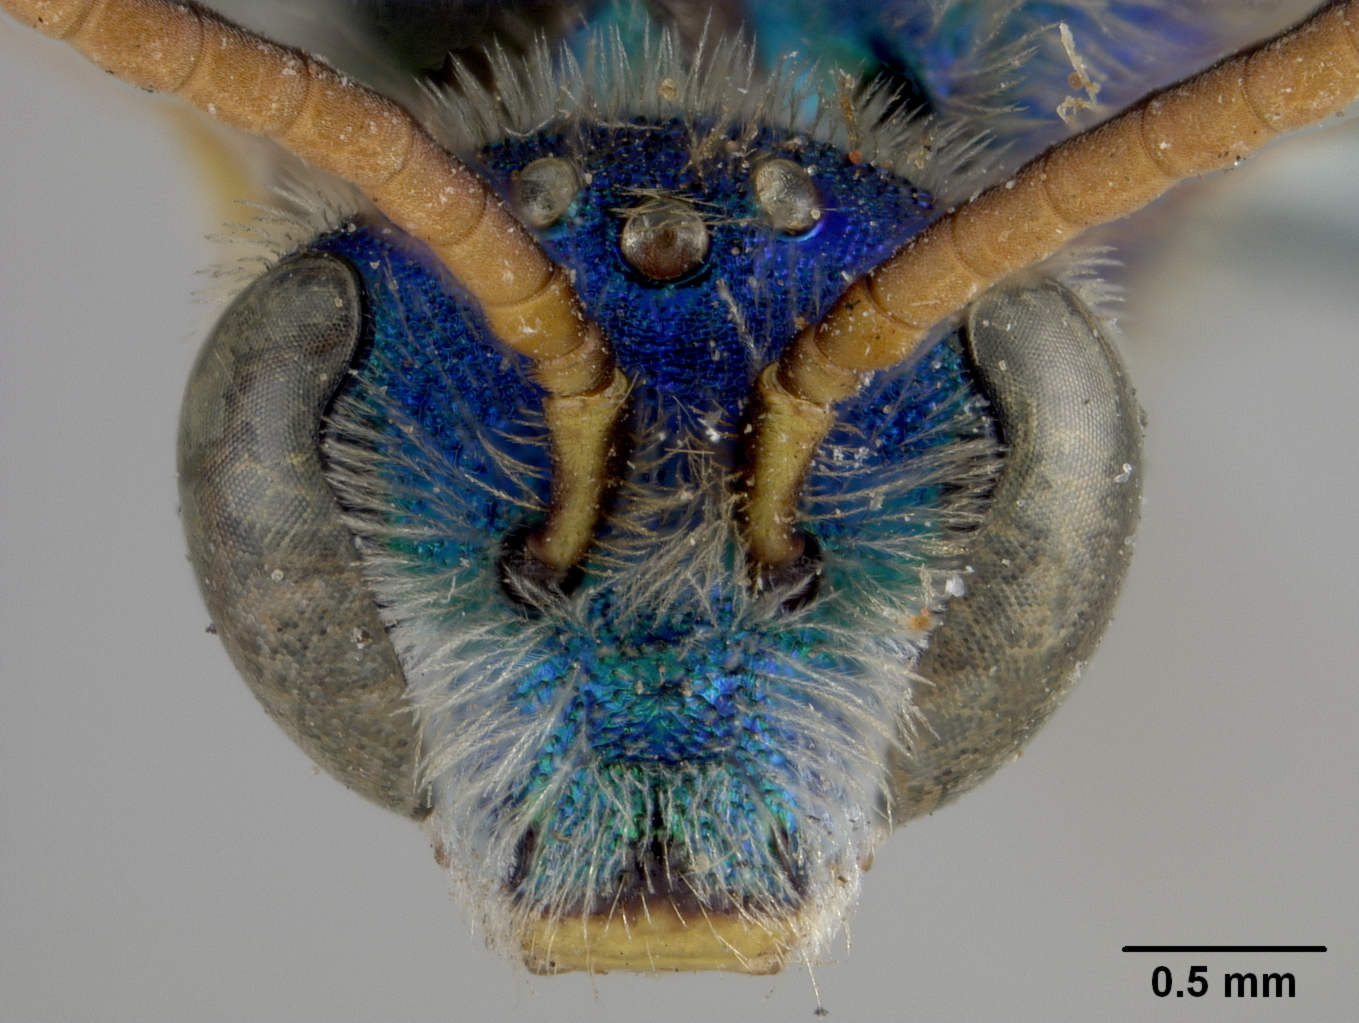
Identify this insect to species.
Agapostemon californicus
